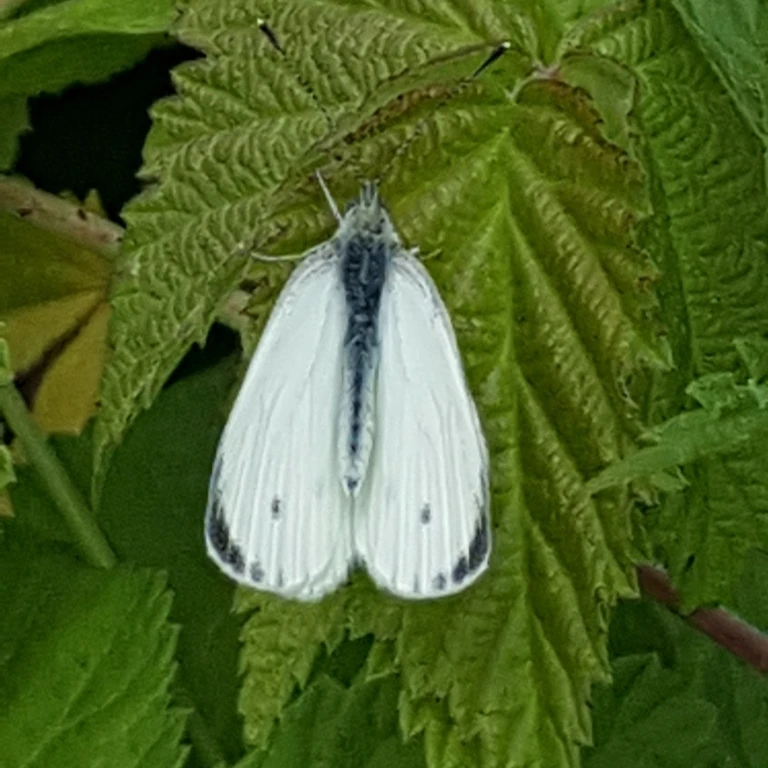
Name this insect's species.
Pieris napi
